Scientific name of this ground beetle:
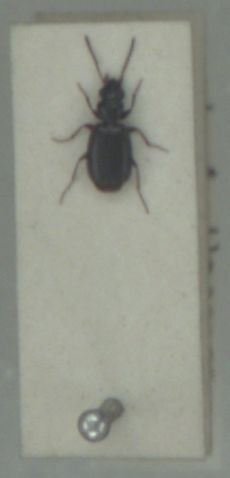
Syntomus truncatellus
